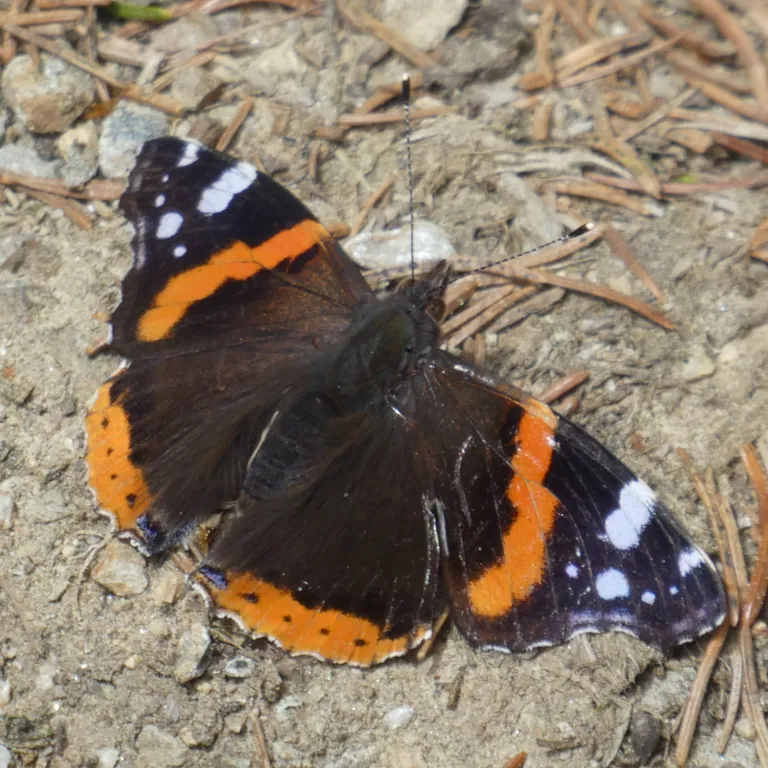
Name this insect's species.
Vanessa atalanta
